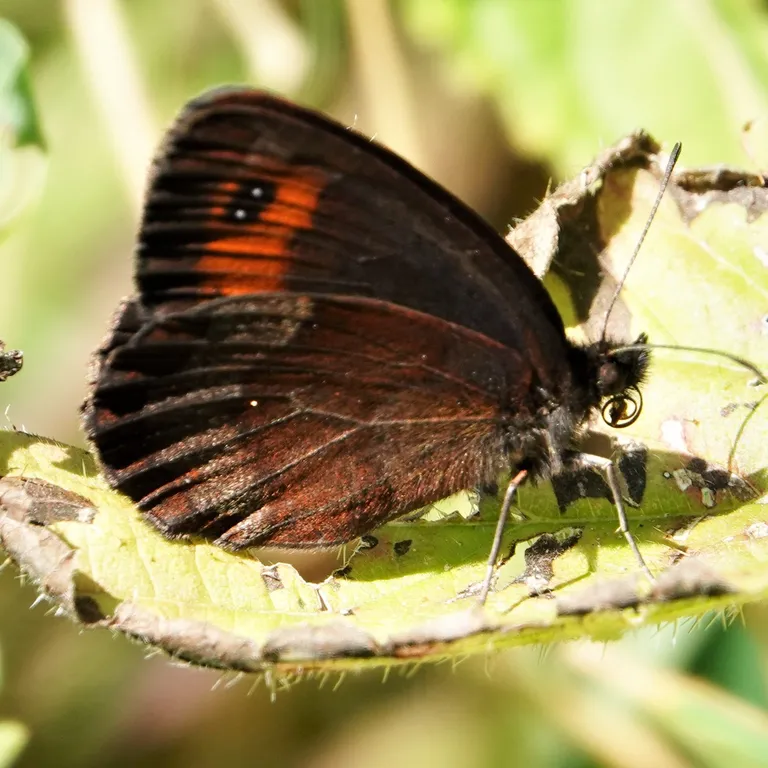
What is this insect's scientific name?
Erebia aethiops
